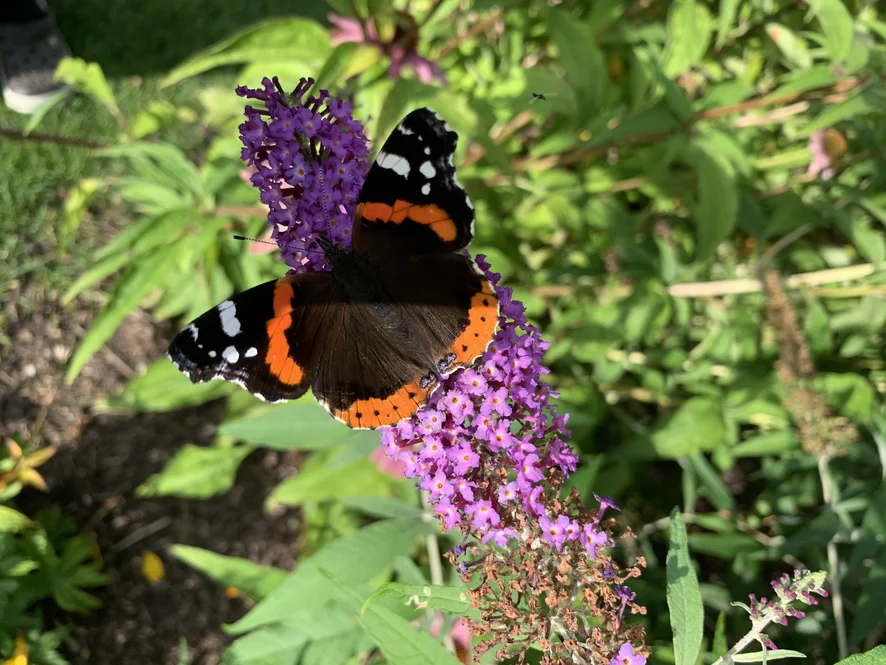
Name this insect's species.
Vanessa atalanta
